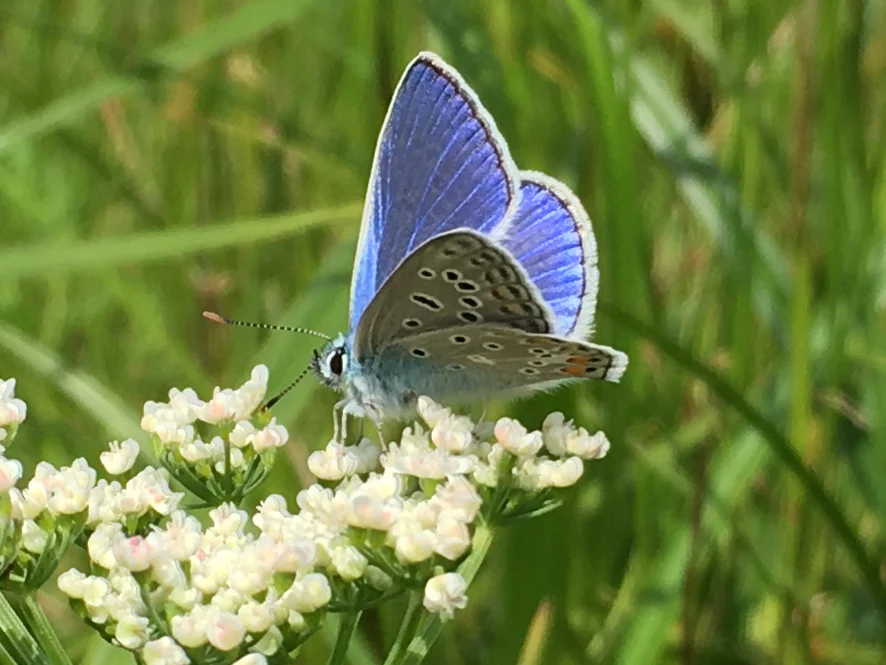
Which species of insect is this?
Polyommatus icarus
